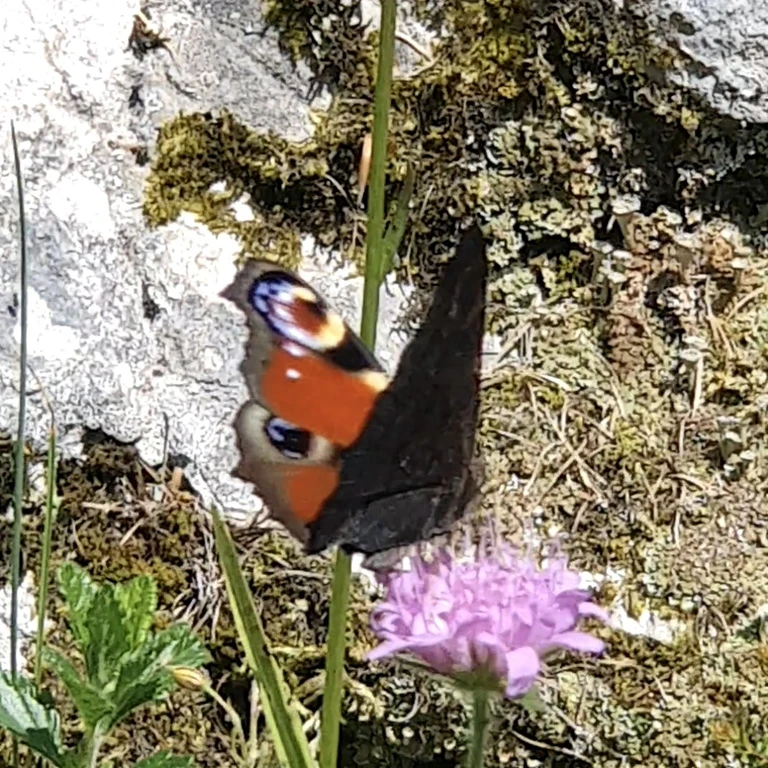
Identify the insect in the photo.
Aglais io
